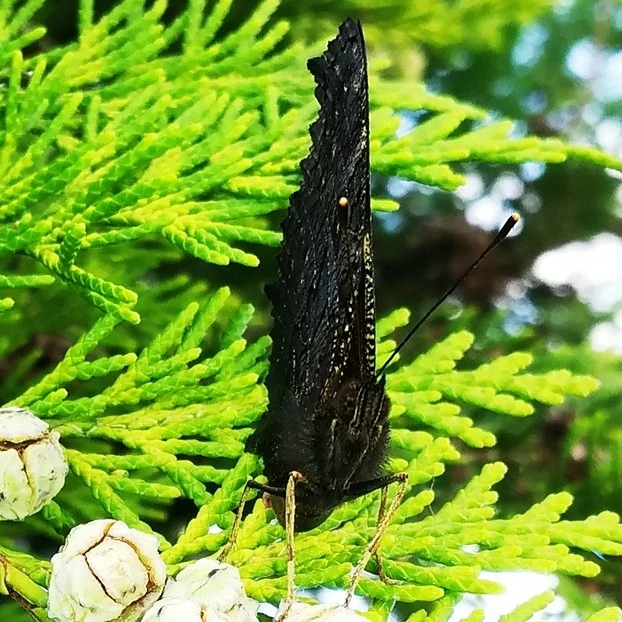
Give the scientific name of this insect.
Aglais io
